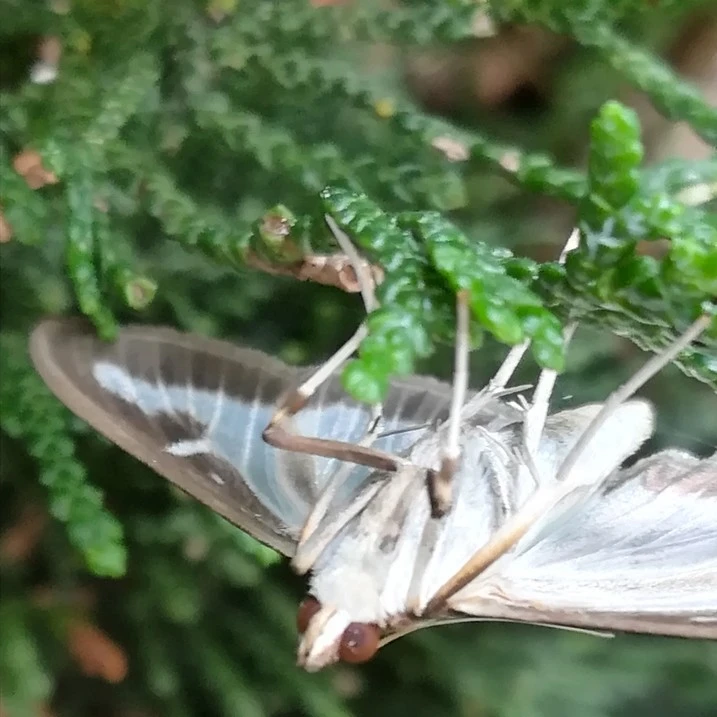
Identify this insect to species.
Cydalima perspectalis
